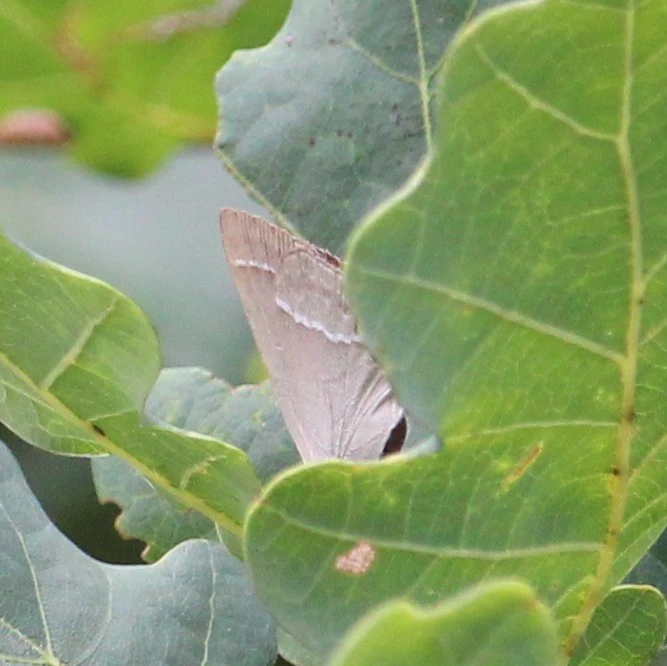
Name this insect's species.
Favonius quercus (also Quercusia quercus)
